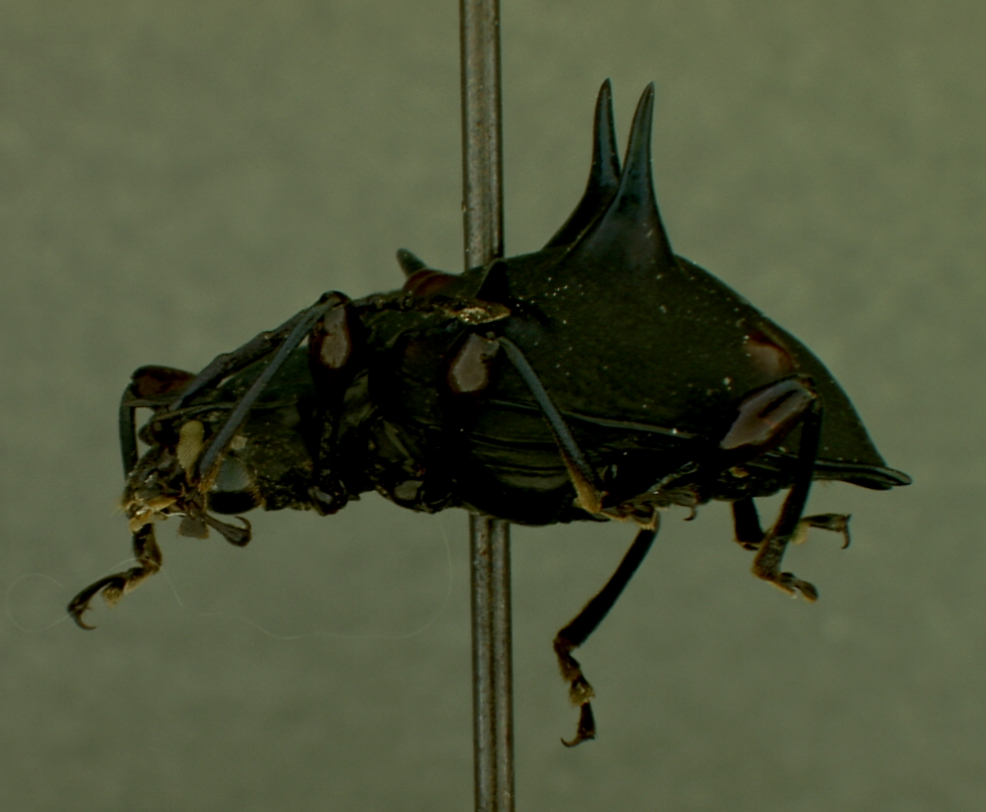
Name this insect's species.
Amphisternus nigrellus
